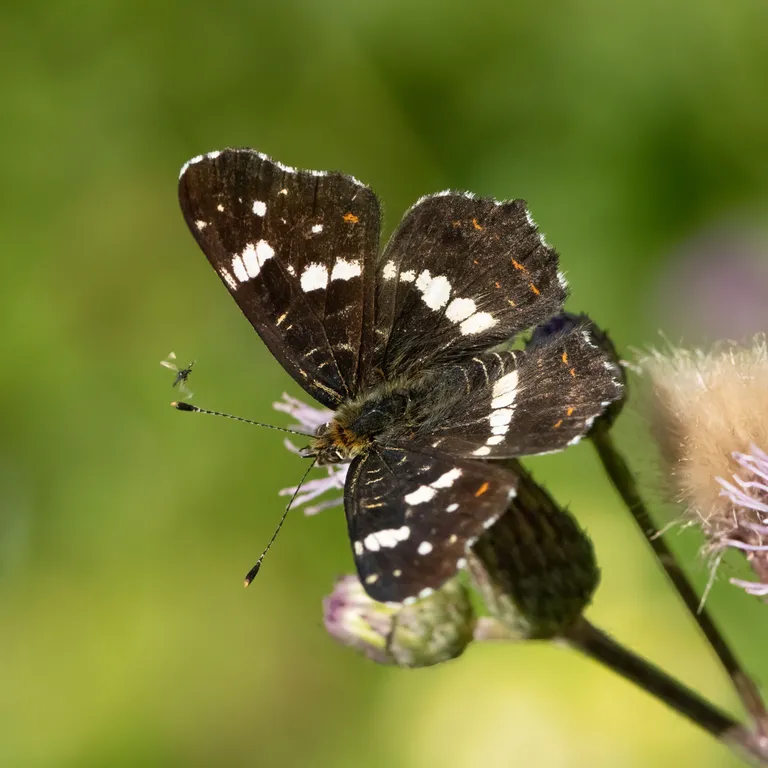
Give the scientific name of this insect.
Araschnia levana
